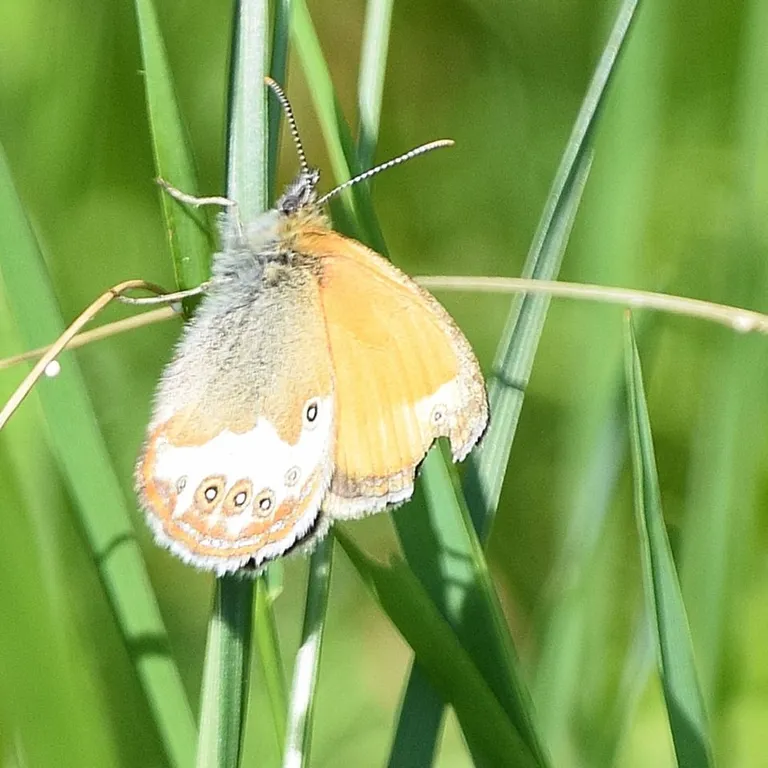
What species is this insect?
Coenonympha arcania
